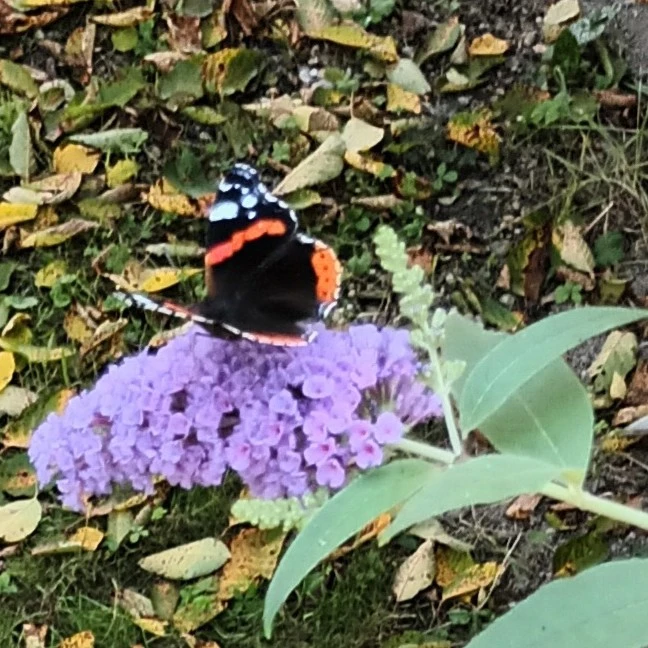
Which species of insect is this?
Vanessa atalanta
